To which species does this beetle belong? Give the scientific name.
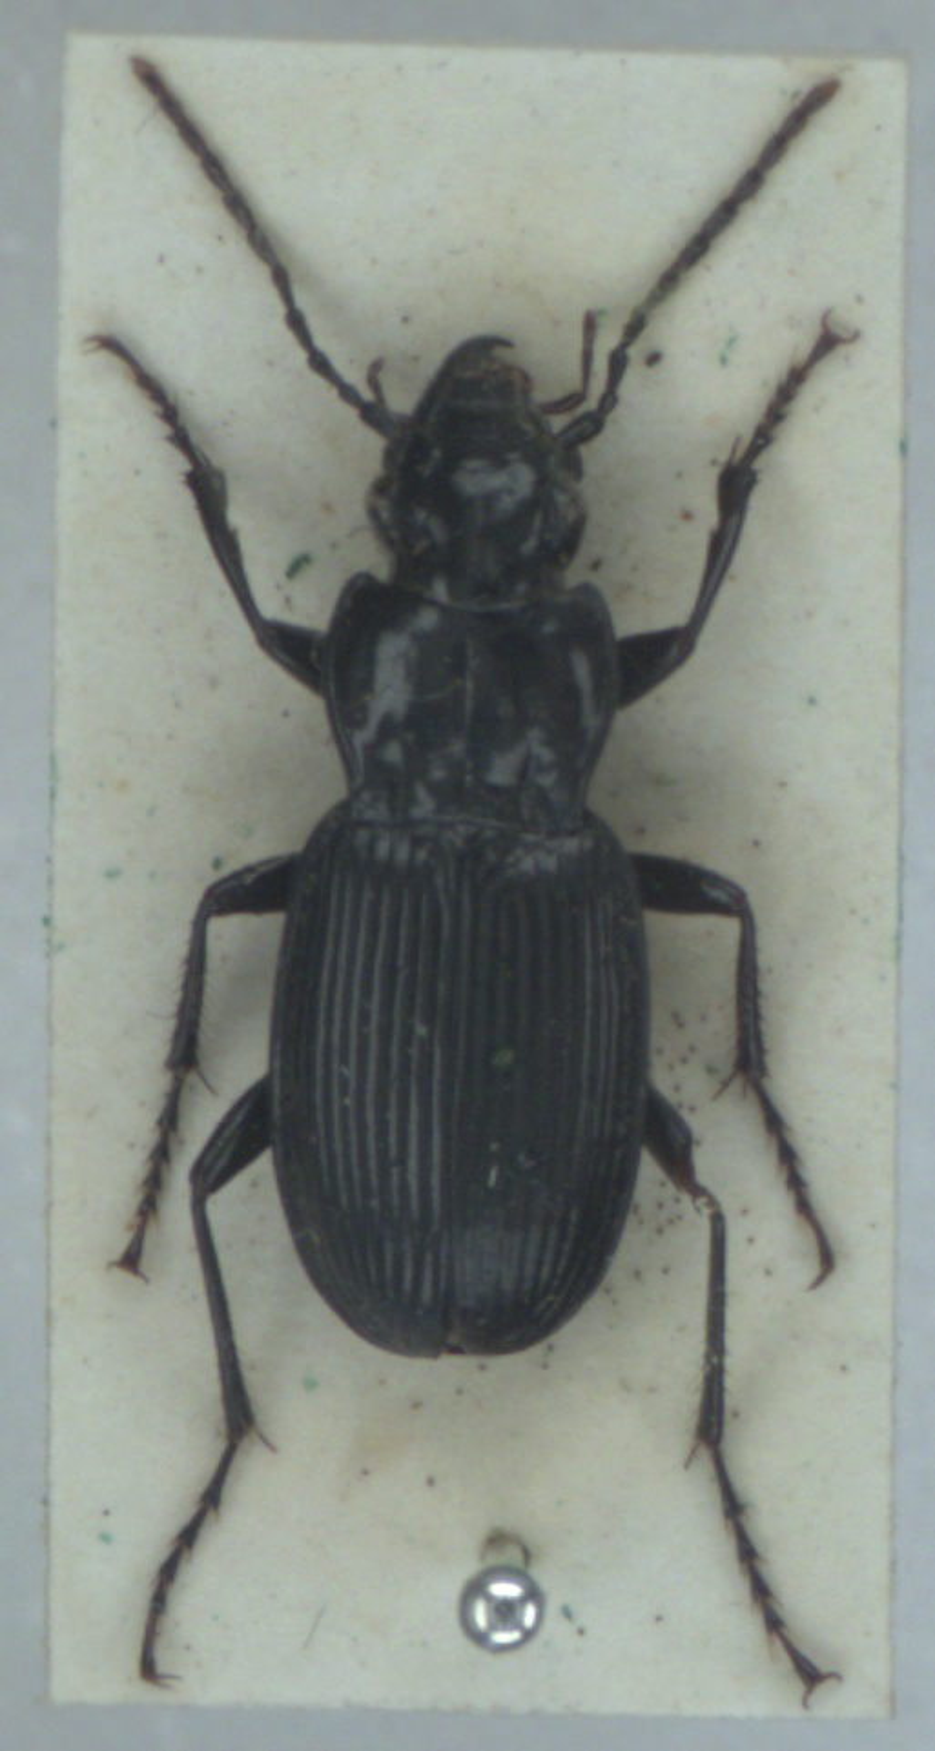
Pterostichus cristatus
